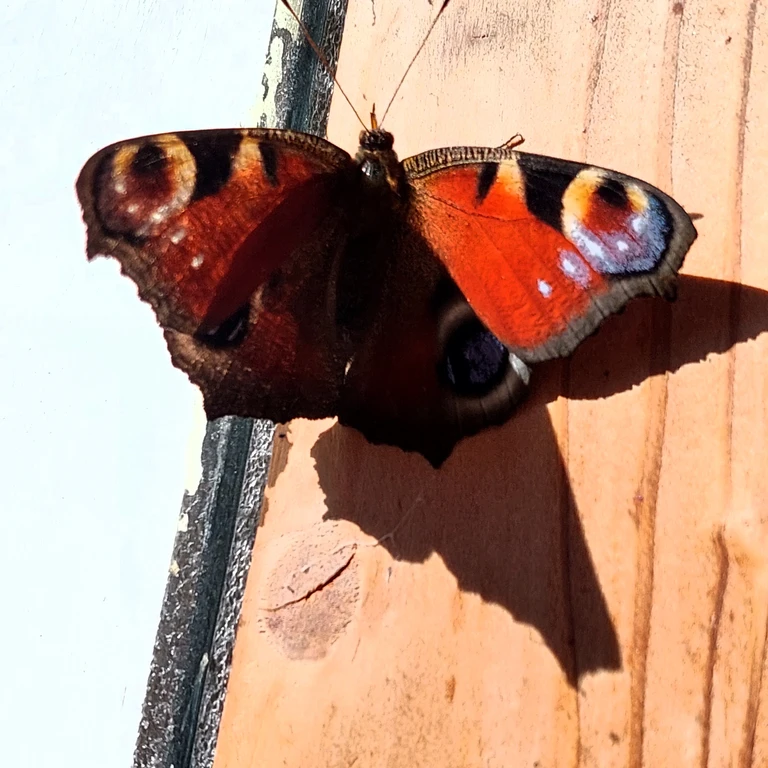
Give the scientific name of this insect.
Aglais io
